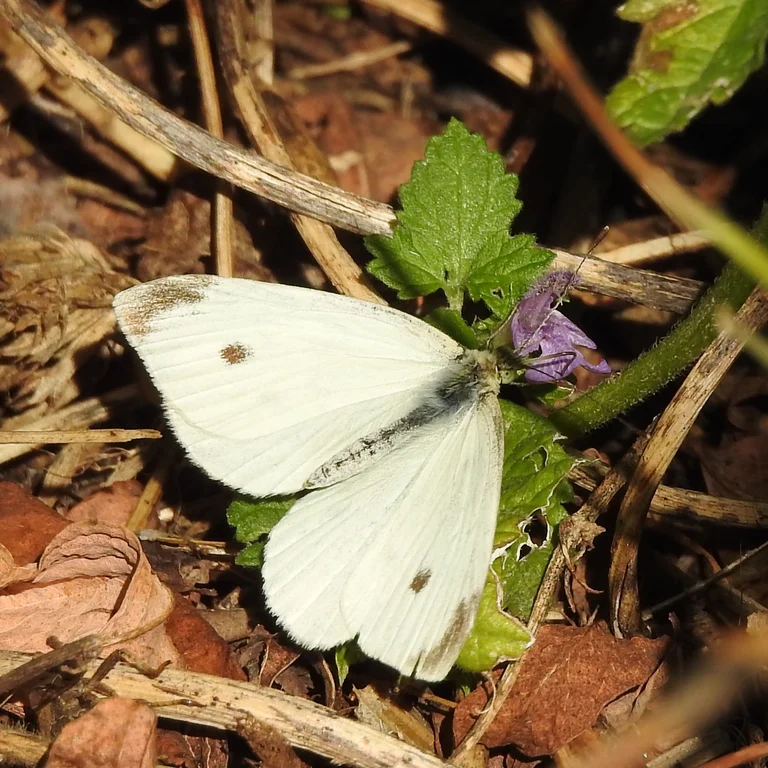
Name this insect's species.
Pieris rapae
